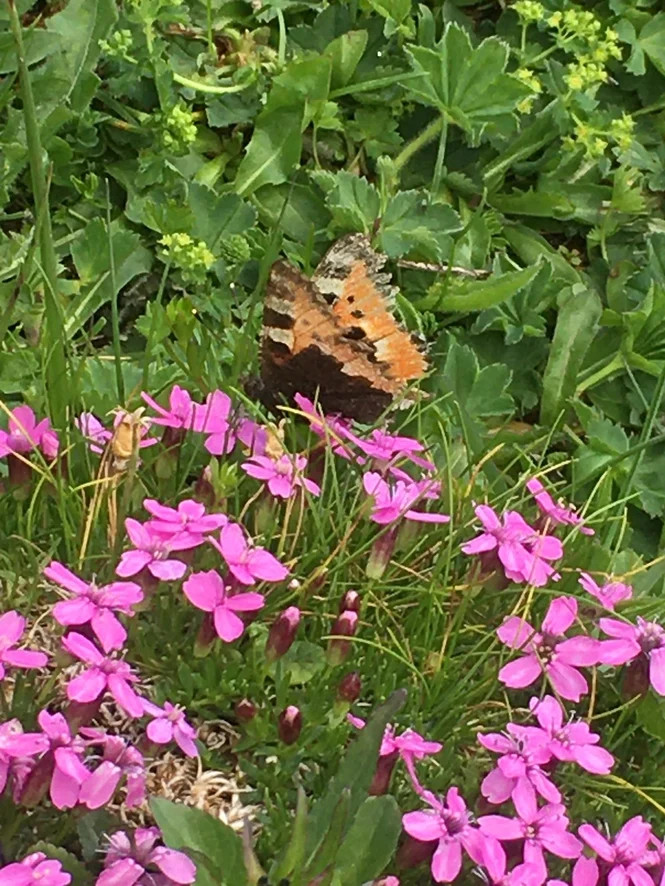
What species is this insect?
Aglais urticae
